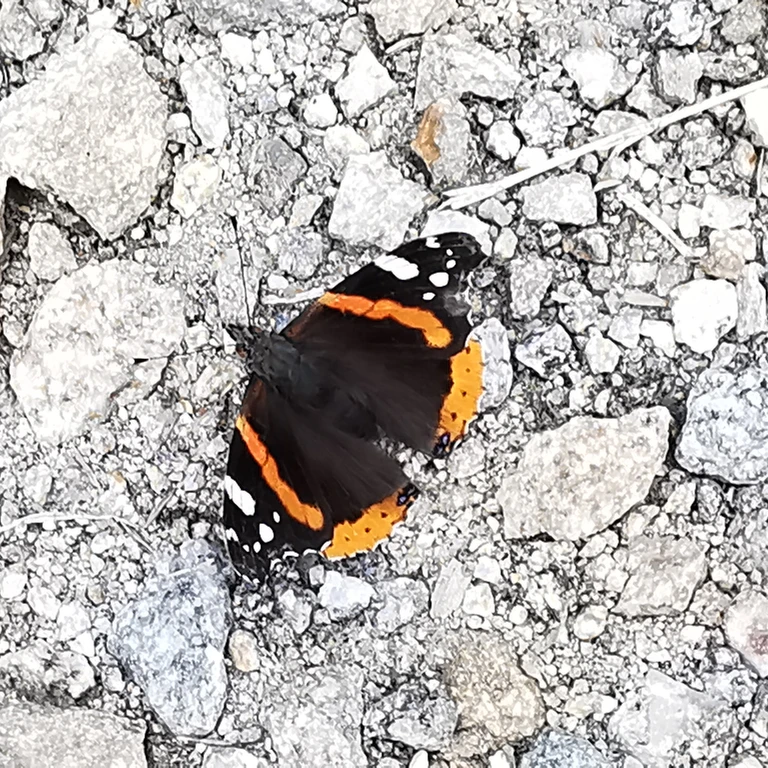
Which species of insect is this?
Vanessa atalanta
